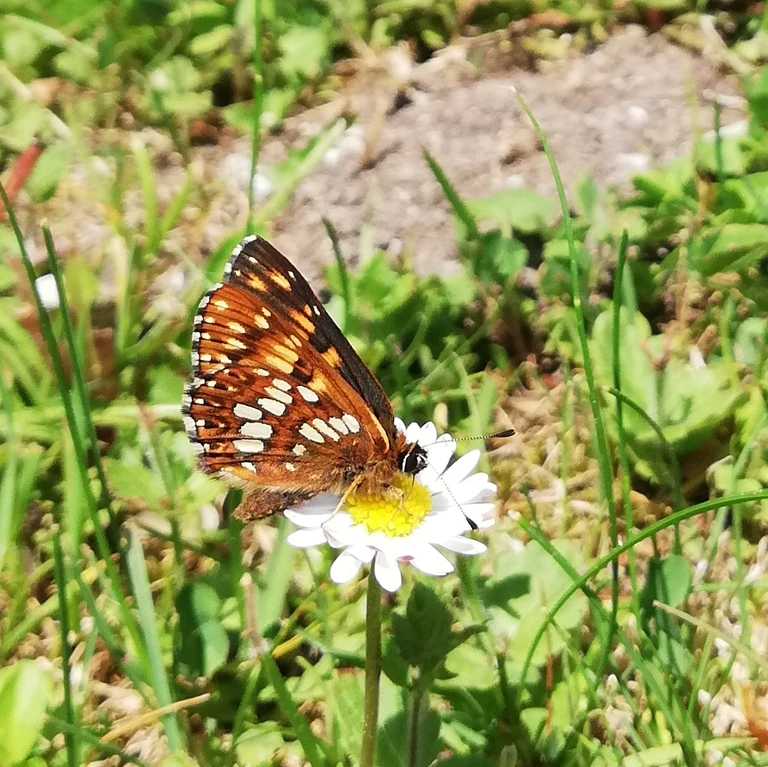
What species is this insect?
Hamearis lucina
